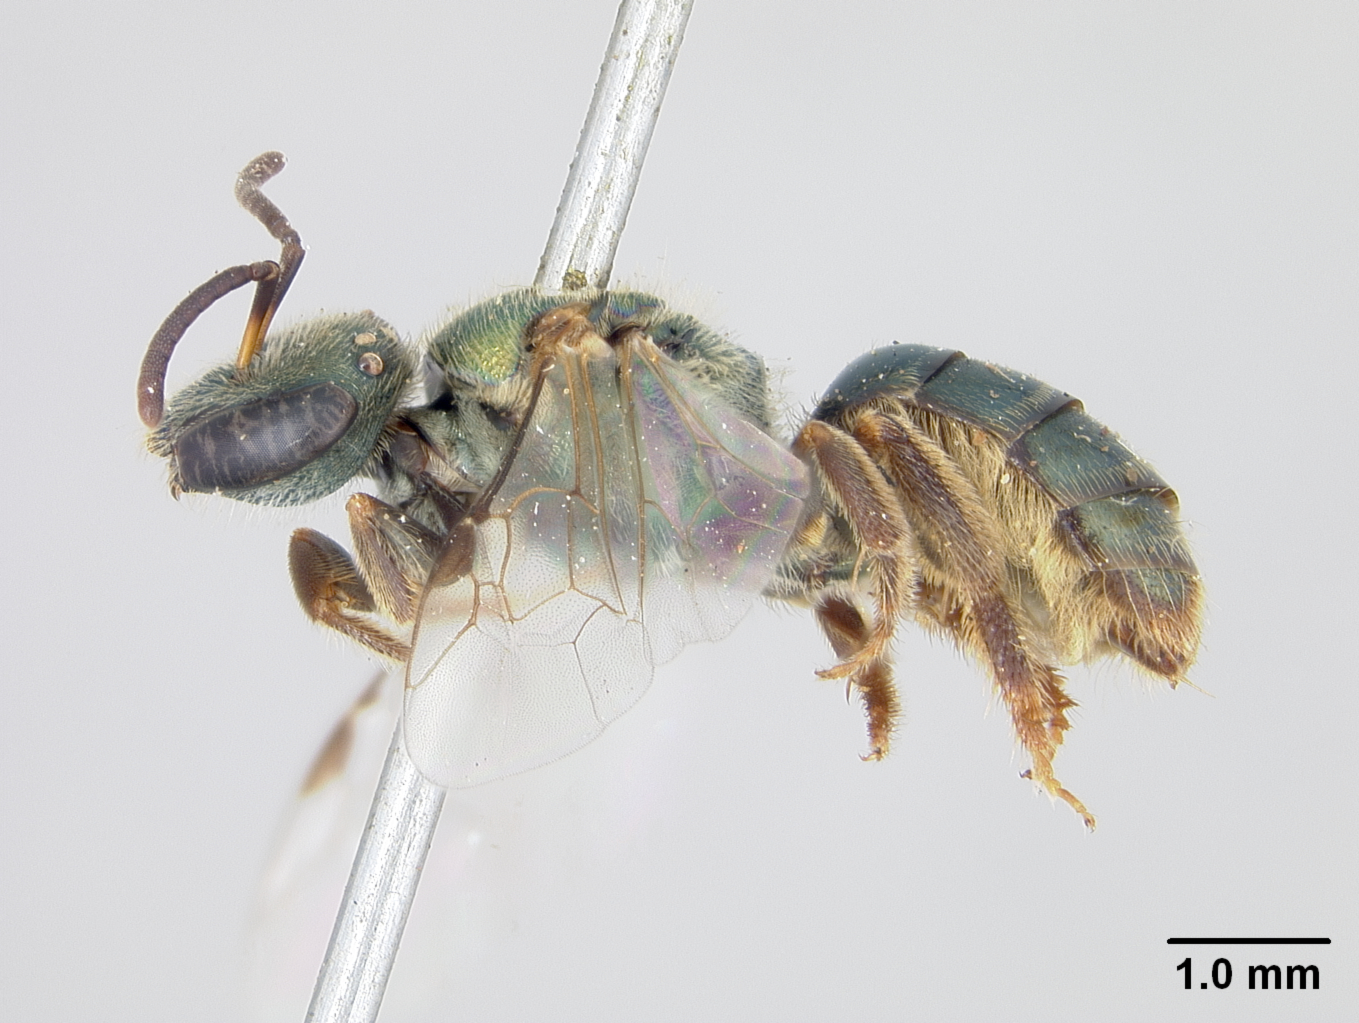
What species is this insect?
Halictus adonidiae
